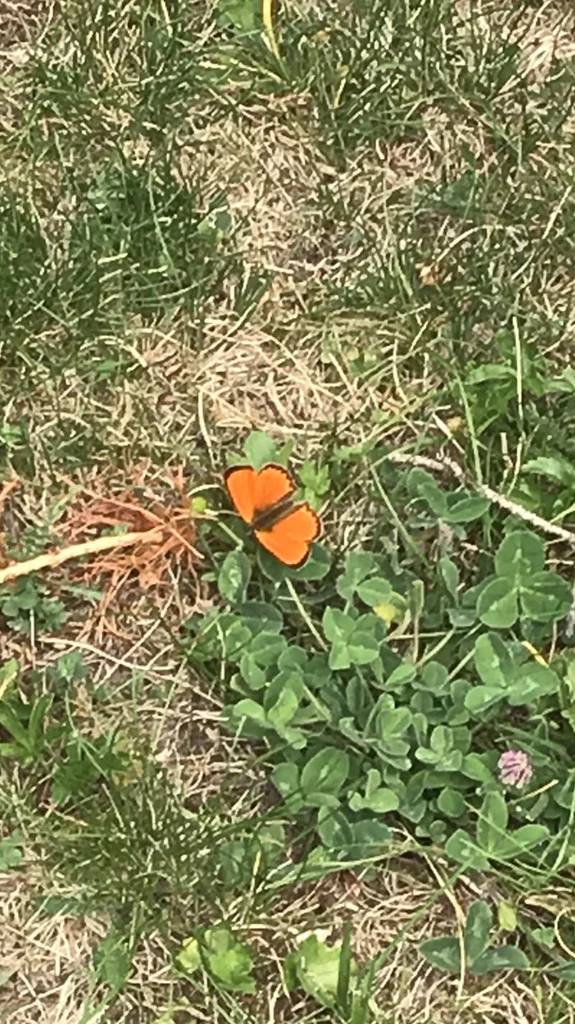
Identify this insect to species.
Lycaena virgaureae
